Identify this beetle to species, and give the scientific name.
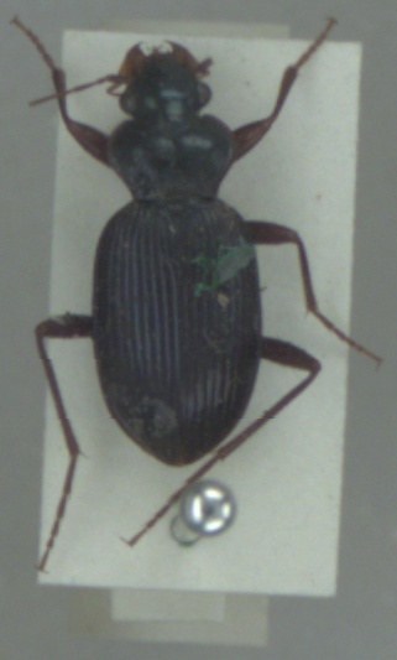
Leistus spinibarbis
